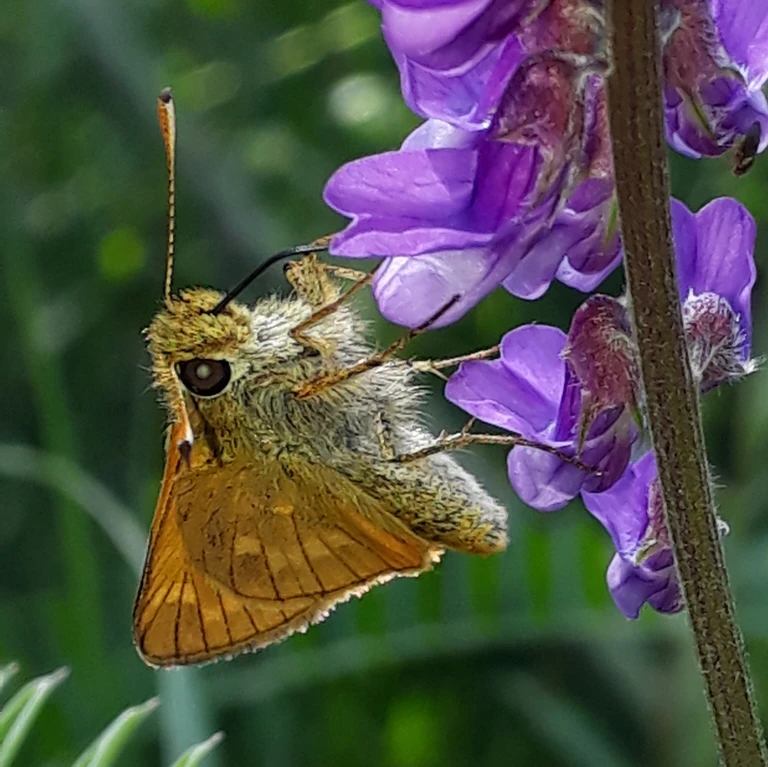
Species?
Ochlodes sylvanus (also Ochlodes venata)
